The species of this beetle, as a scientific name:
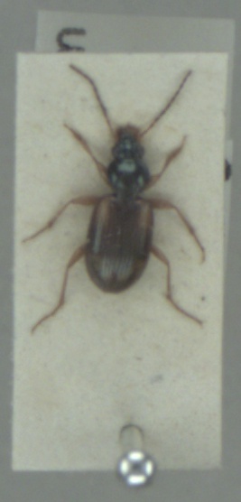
Bembidion tetracolum
